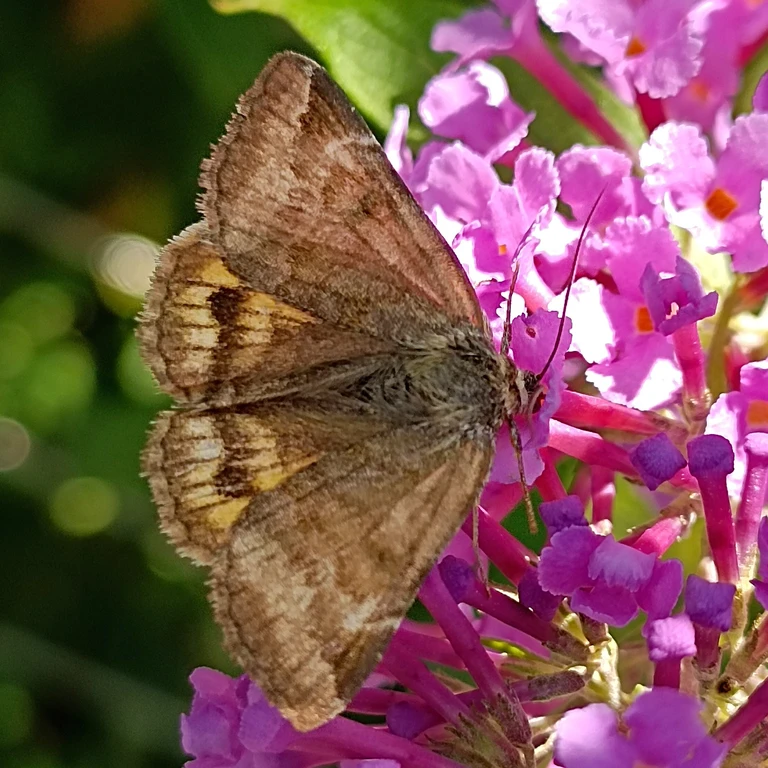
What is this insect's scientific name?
Euclidia glyphica
